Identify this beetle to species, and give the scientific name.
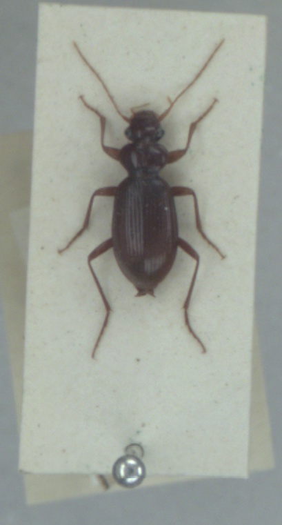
Leistus ferrugineus
